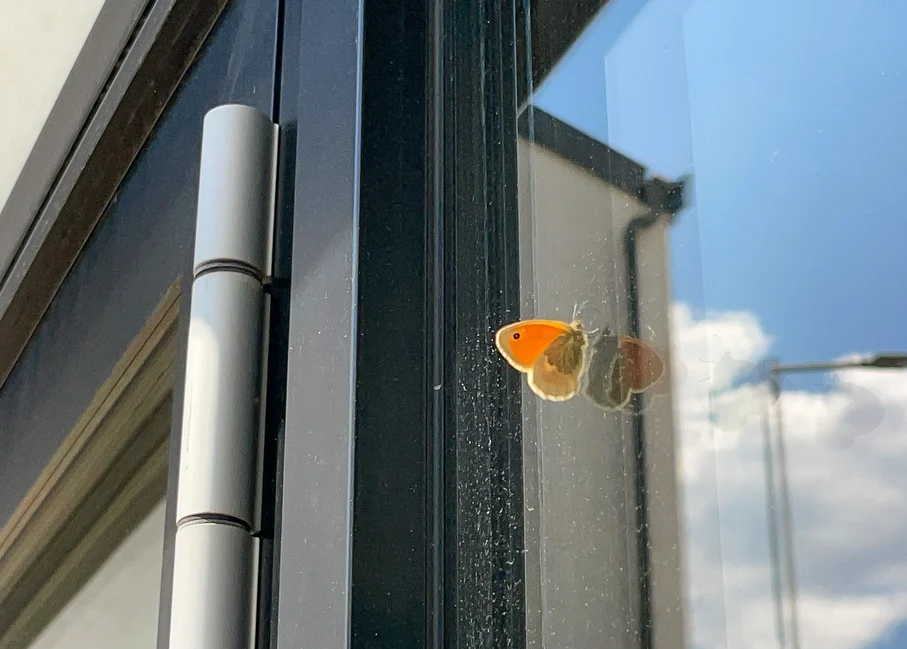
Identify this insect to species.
Coenonympha pamphilus
